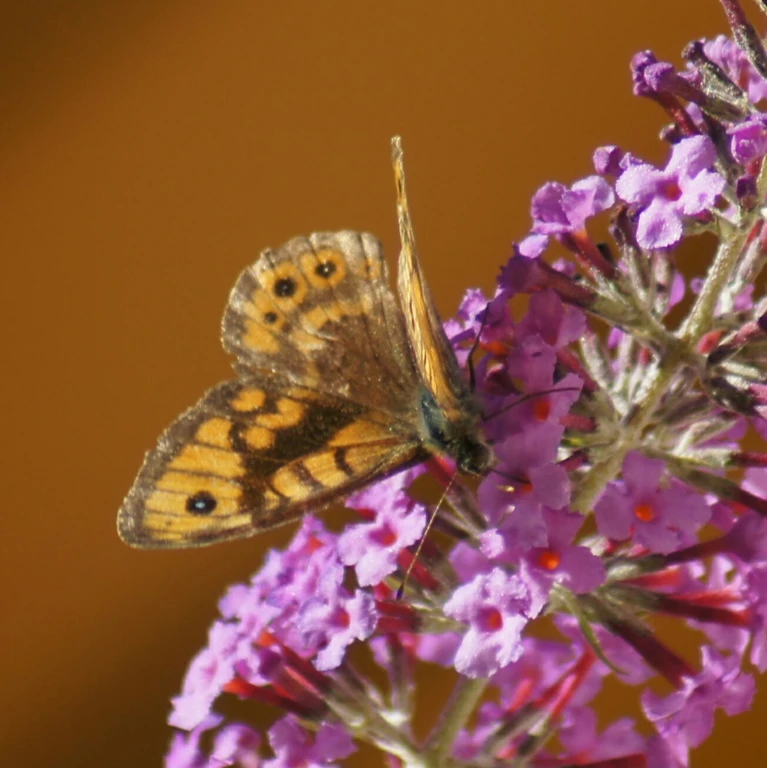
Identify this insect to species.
Lasiommata megera (also Pararge megera)
